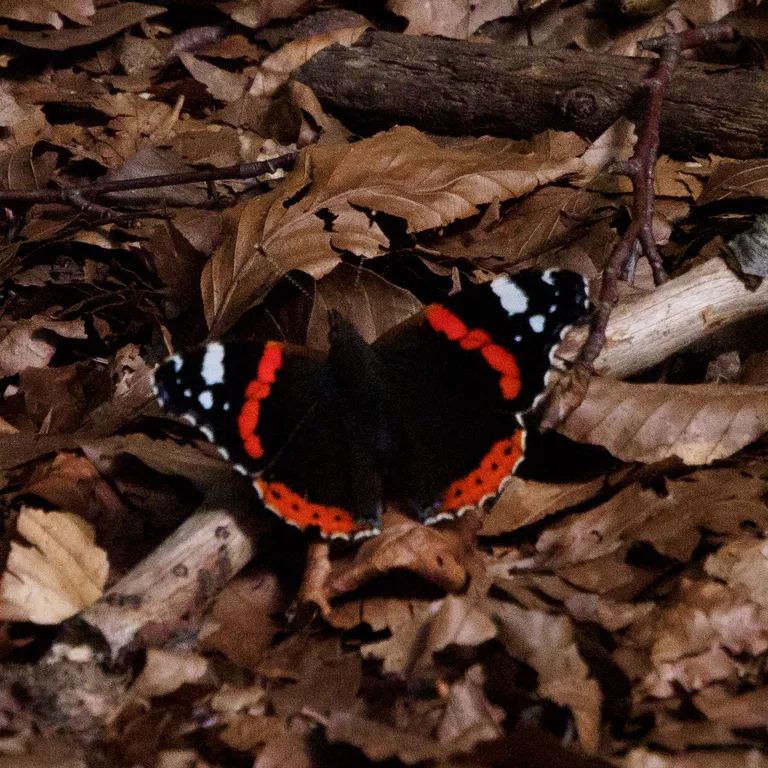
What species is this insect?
Vanessa atalanta
